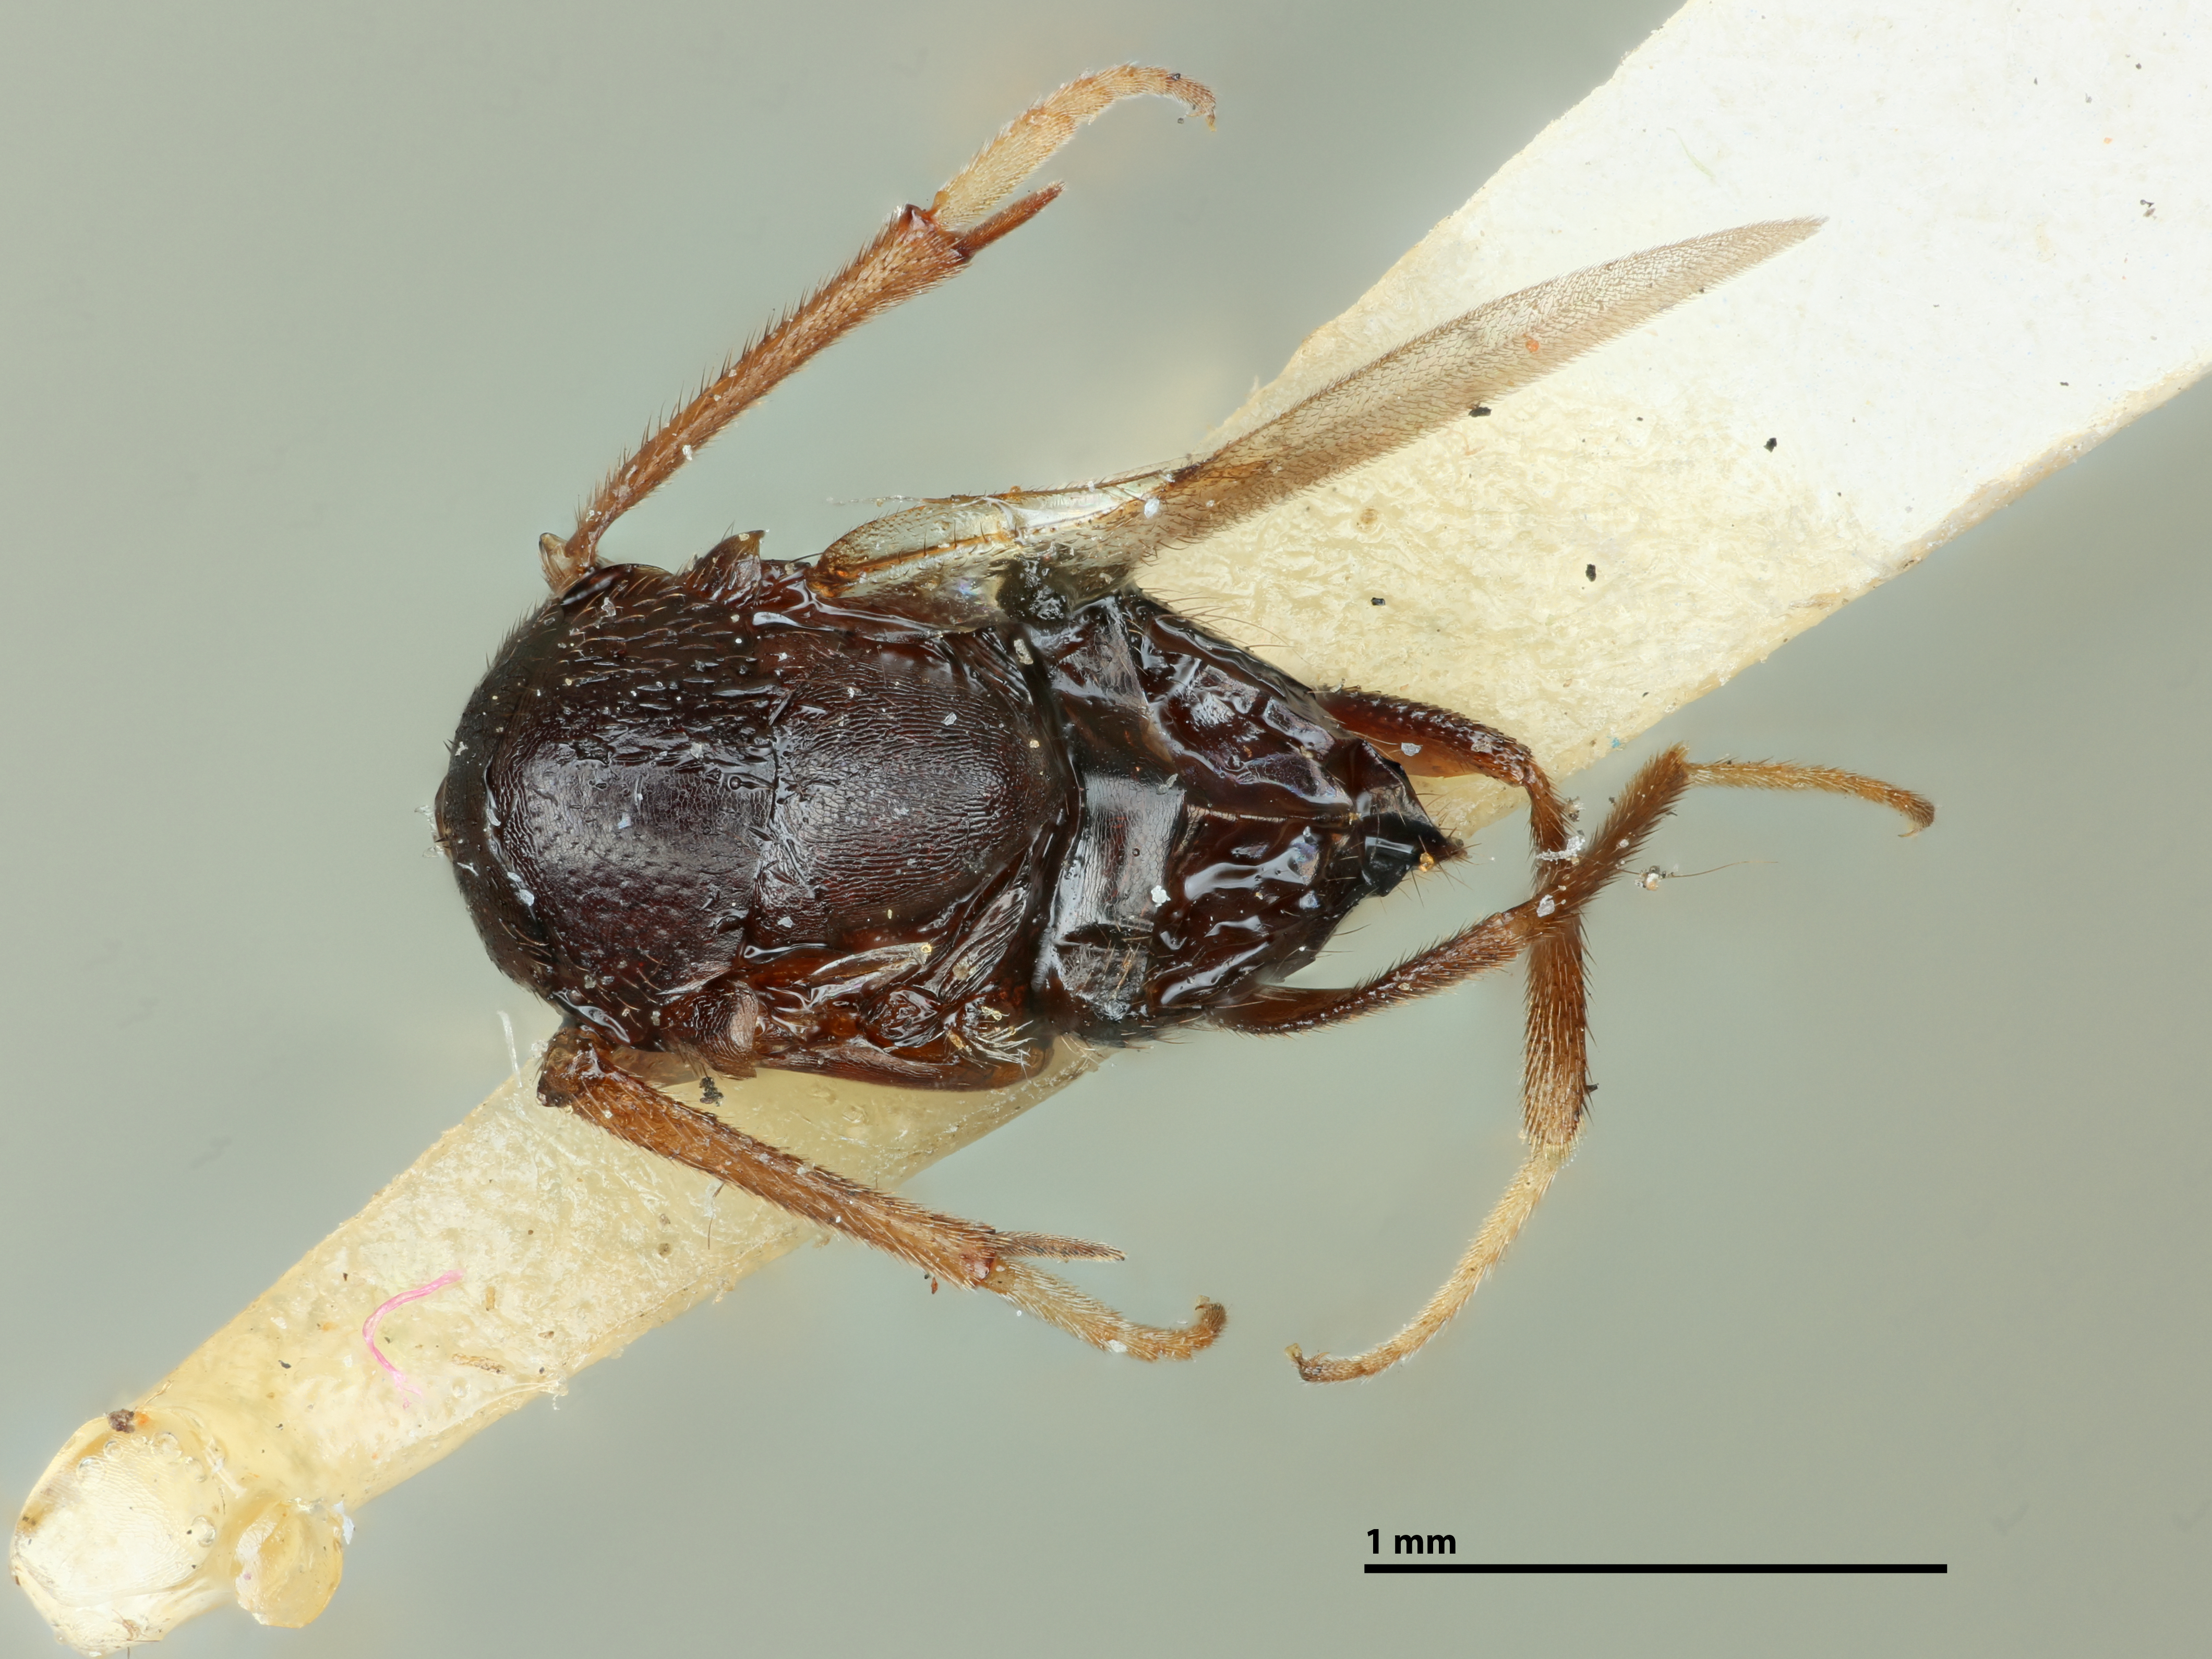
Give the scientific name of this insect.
Howardiella tarsata
